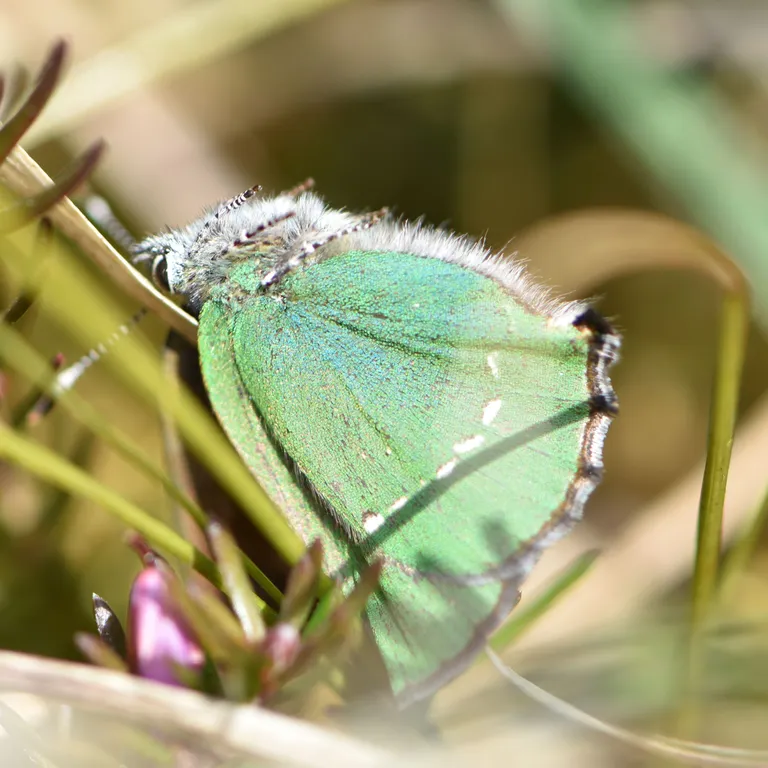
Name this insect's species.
Callophrys rubi
